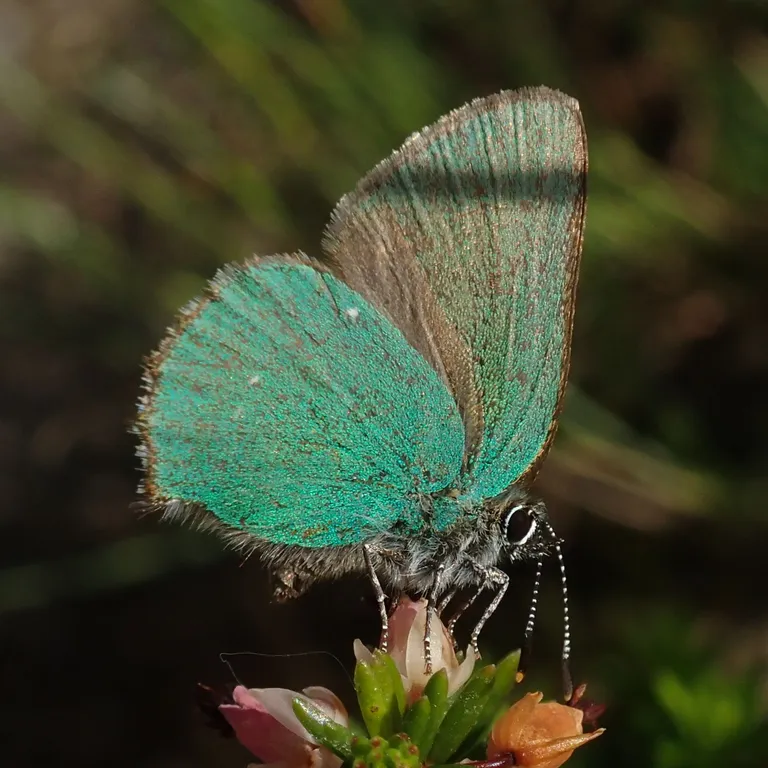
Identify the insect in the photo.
Callophrys rubi
